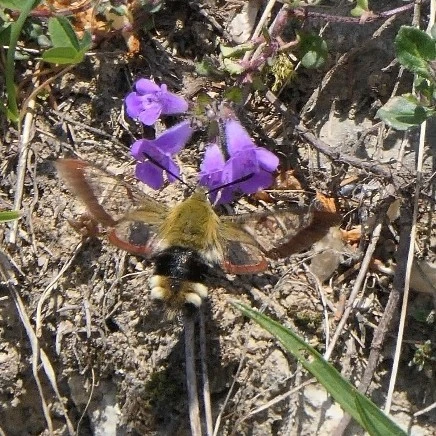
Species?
Hemaris fuciformis
